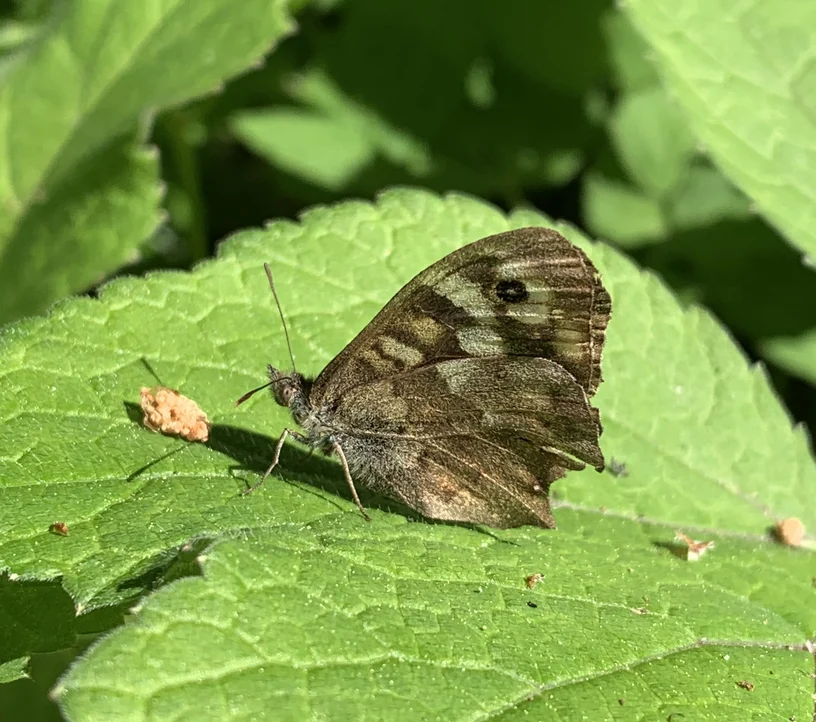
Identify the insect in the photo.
Pararge aegeria
